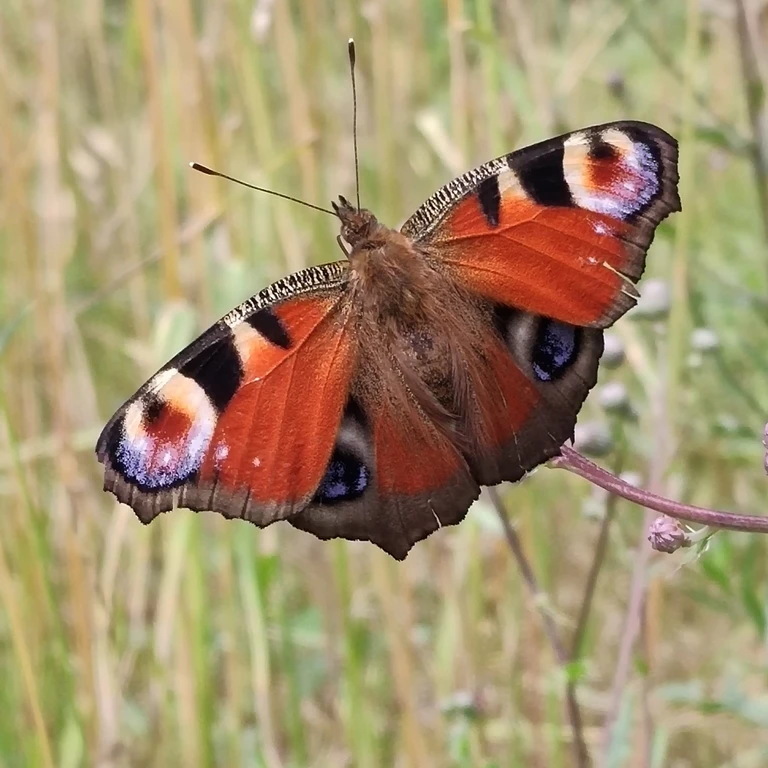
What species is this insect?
Aglais io
